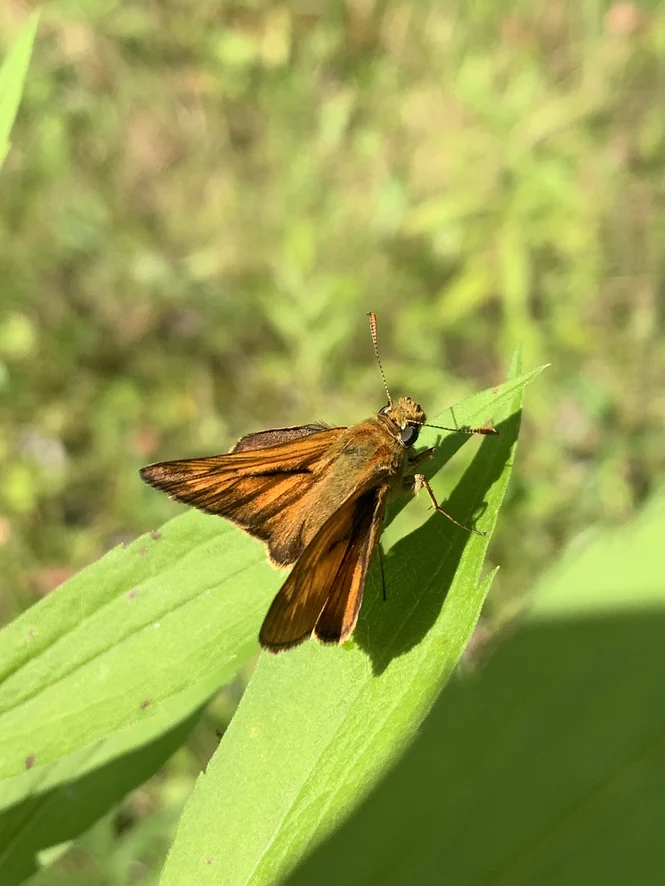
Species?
Ochlodes sylvanus (also Ochlodes venata)
